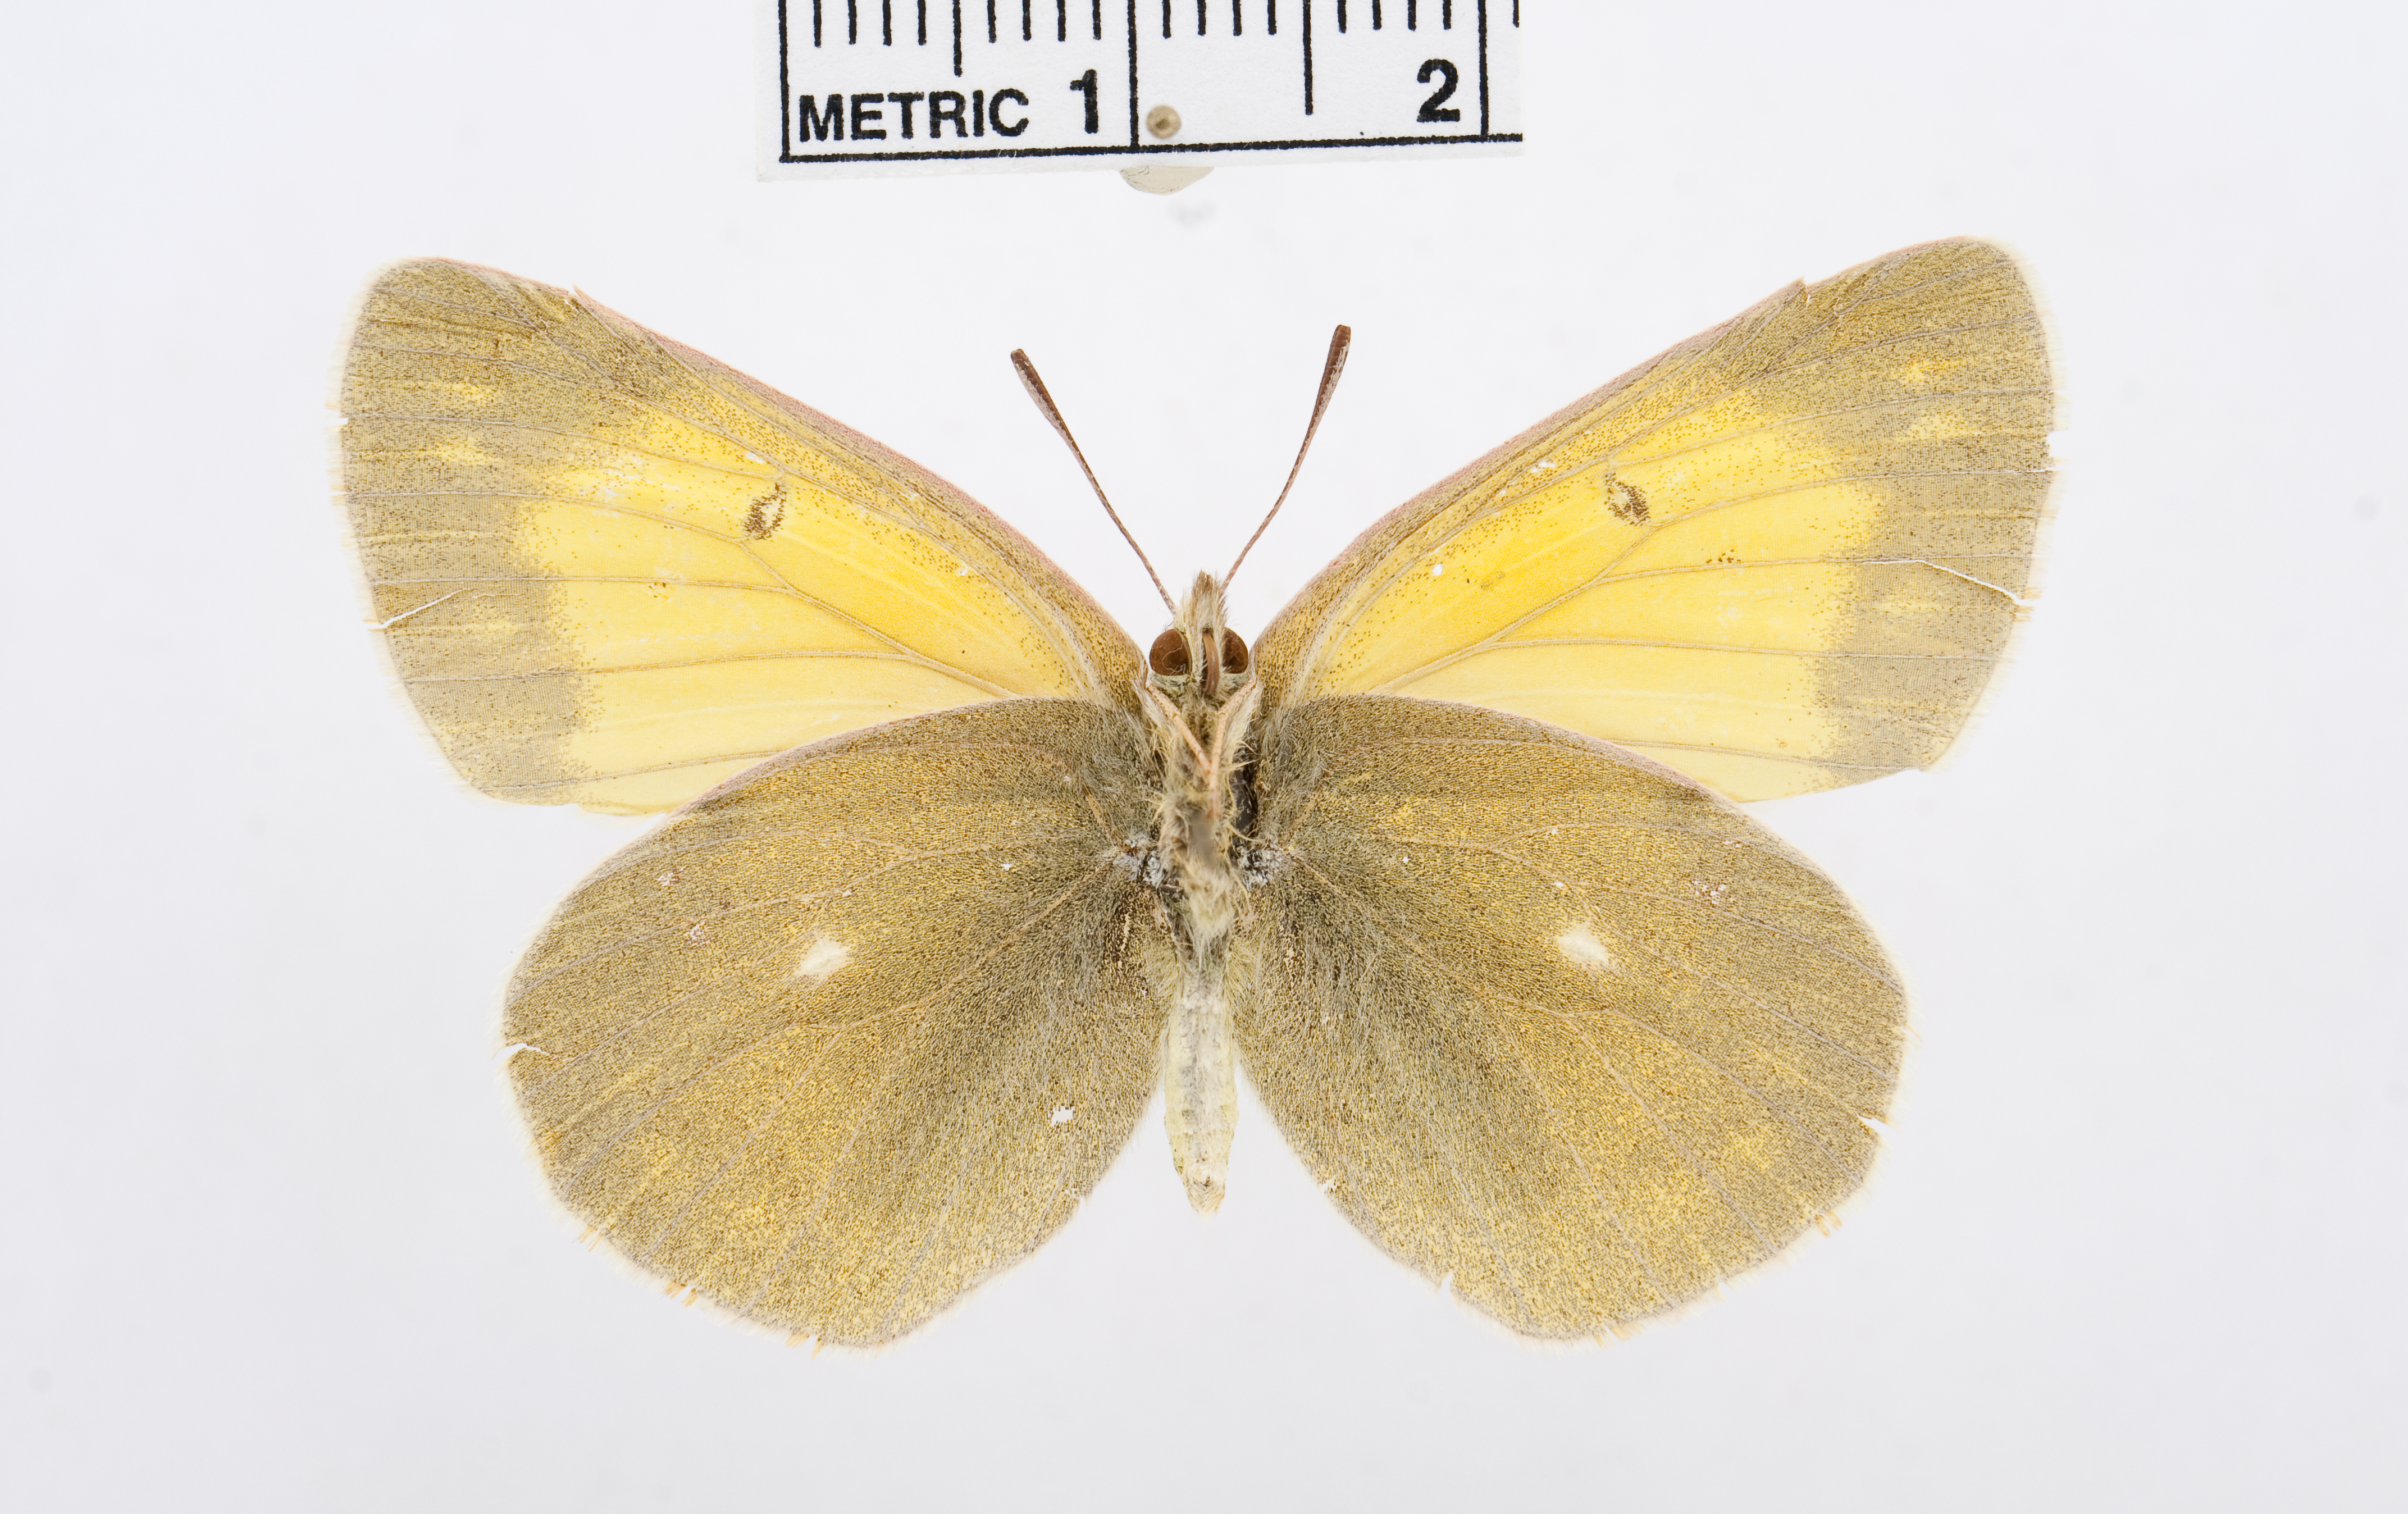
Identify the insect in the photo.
Colias eogene
